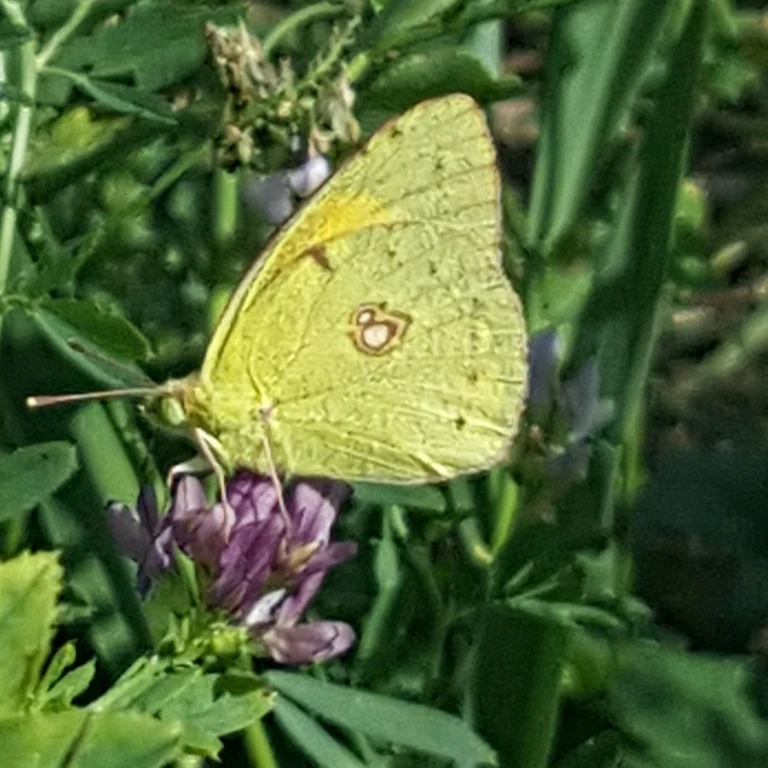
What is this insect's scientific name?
Colias croceus
